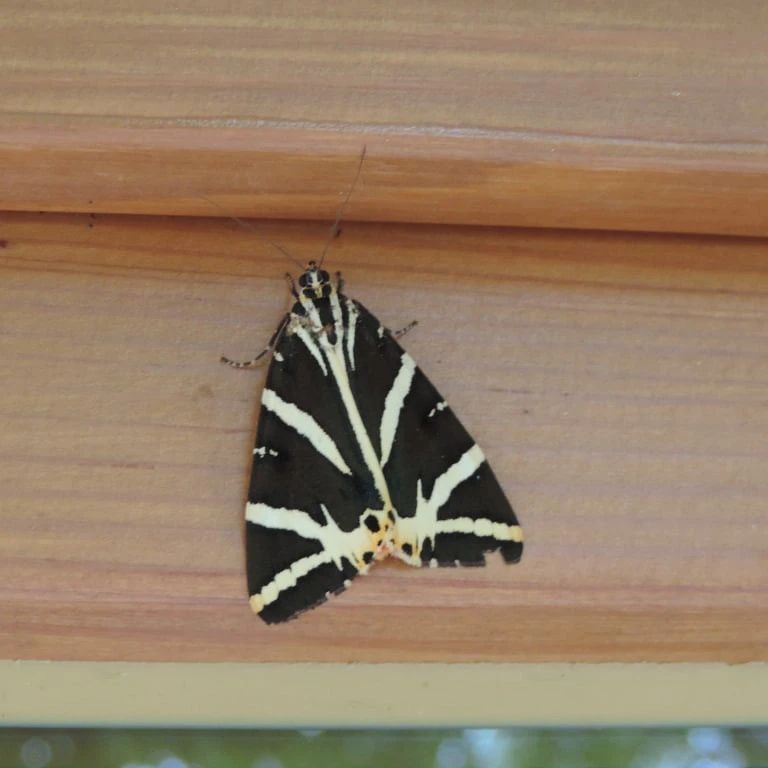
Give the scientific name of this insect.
Euplagia quadripunctaria
